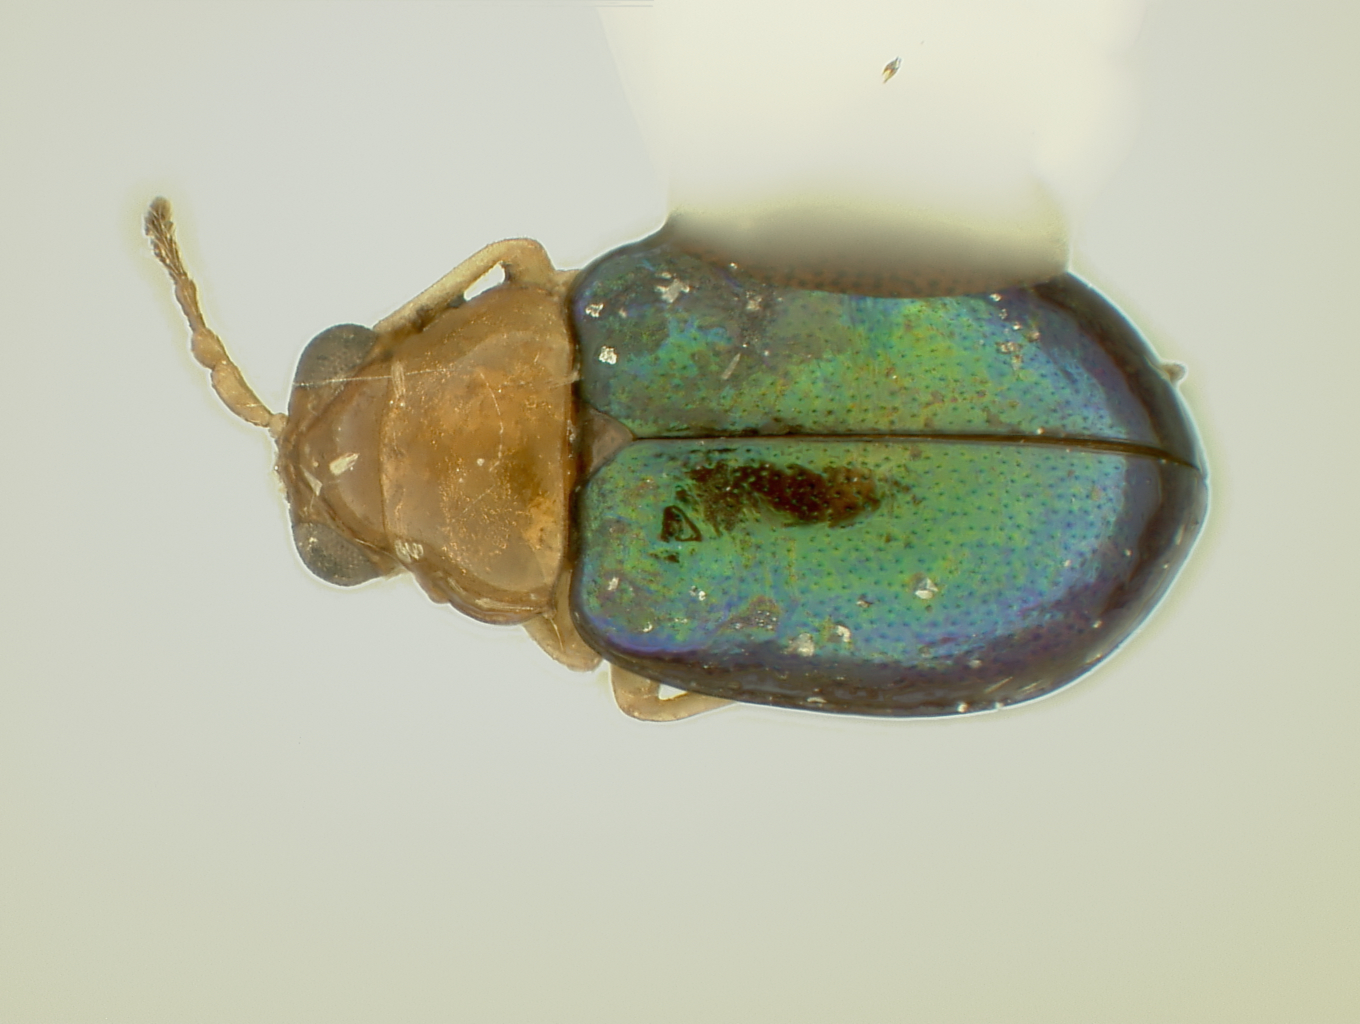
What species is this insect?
Homoschema pseudobuscki
